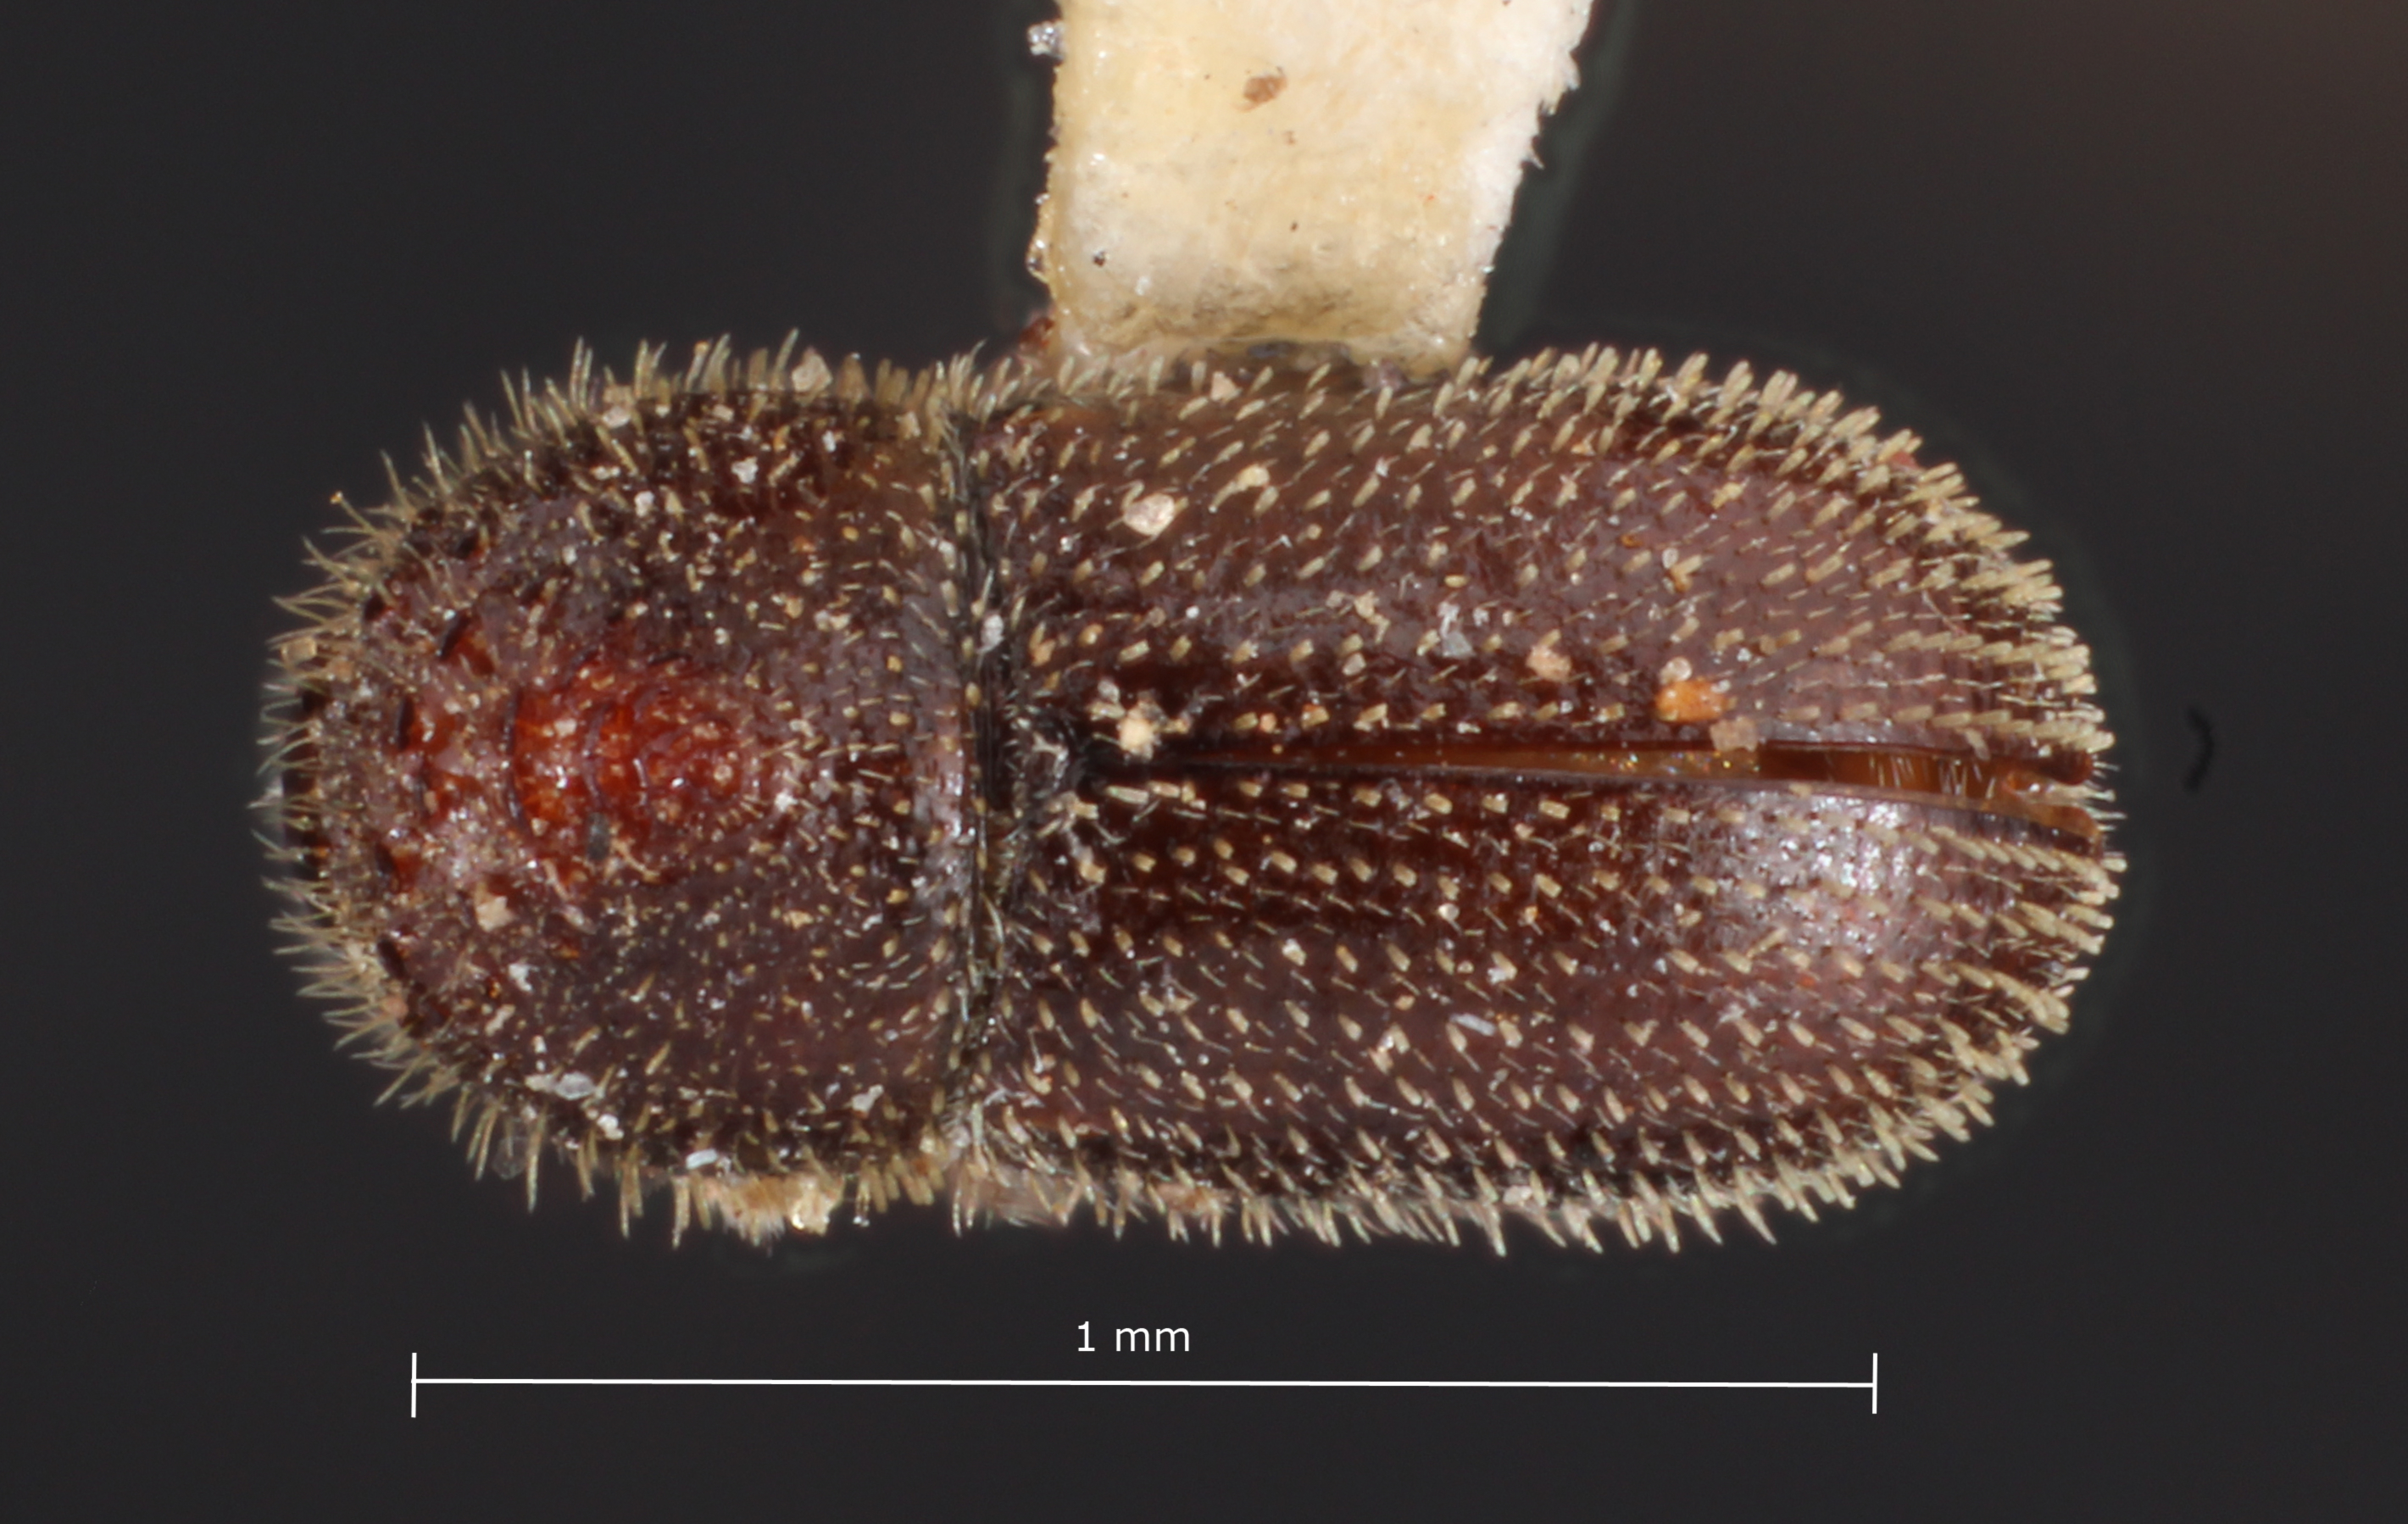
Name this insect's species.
Stephanoderes brunneus
